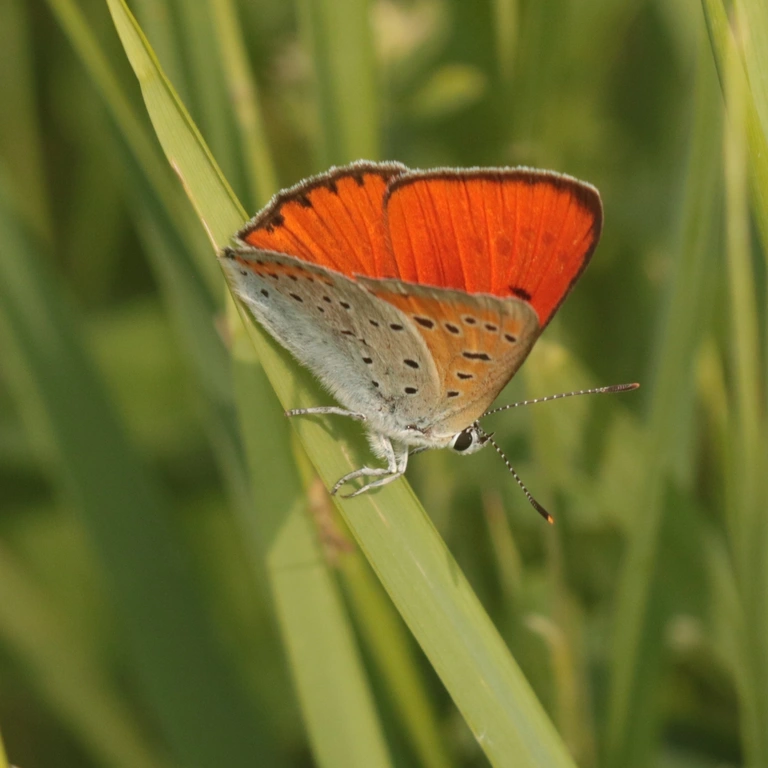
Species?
Lycaena dispar
